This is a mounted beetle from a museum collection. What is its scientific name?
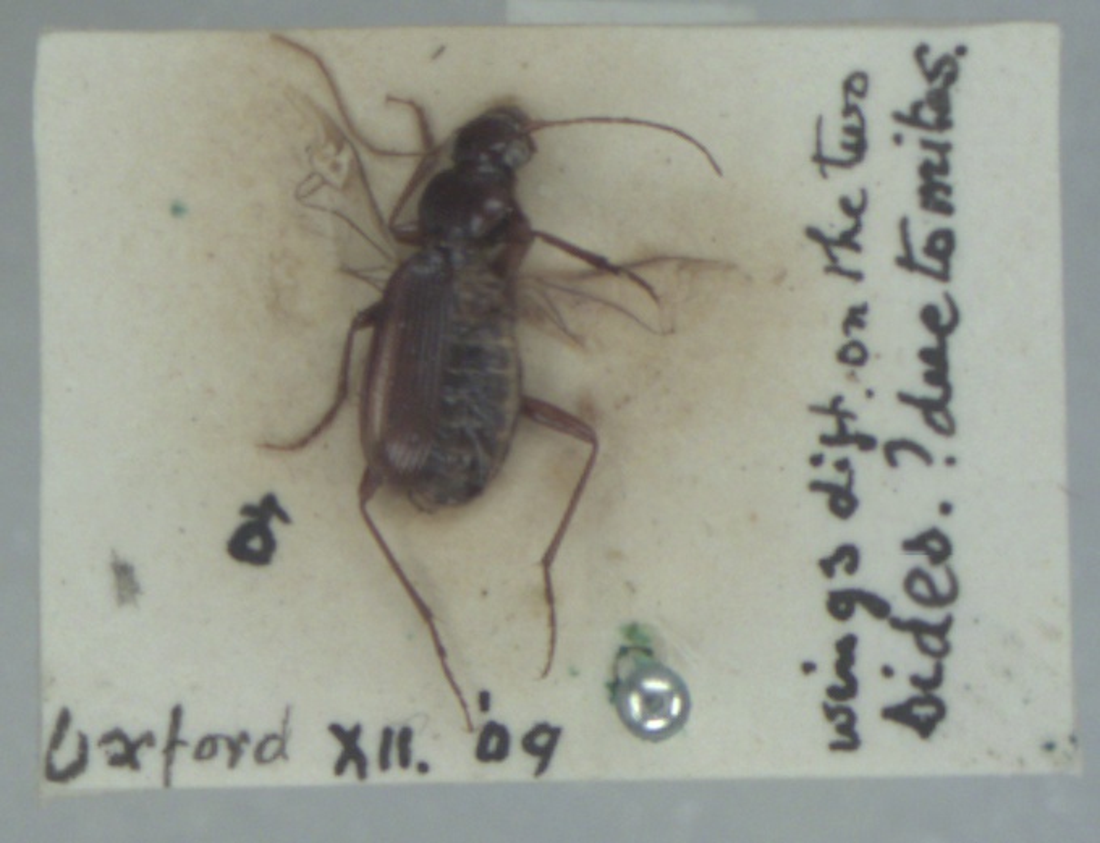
Leistus ferrugineus
